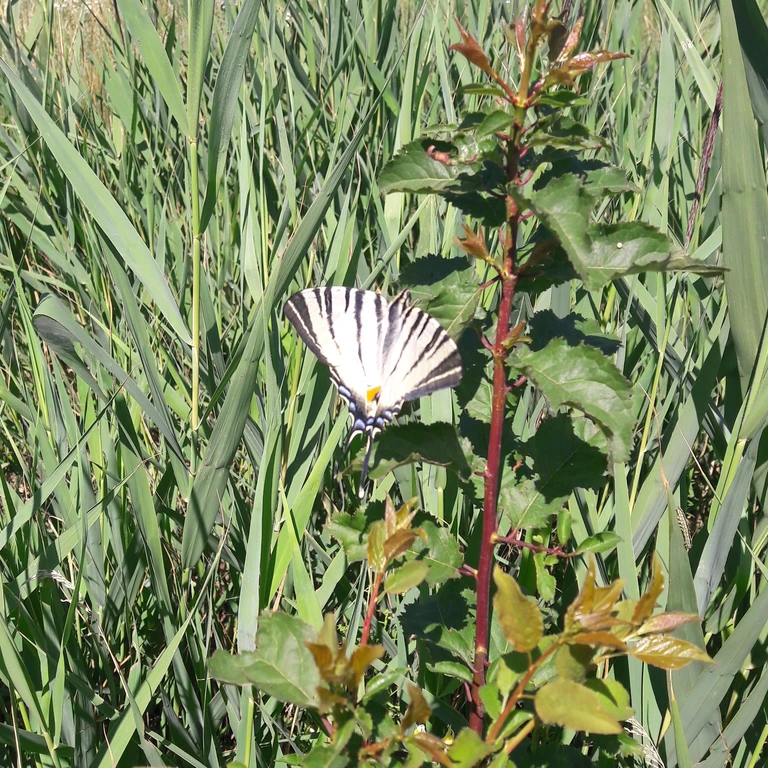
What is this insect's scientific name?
Iphiclides podalirius
